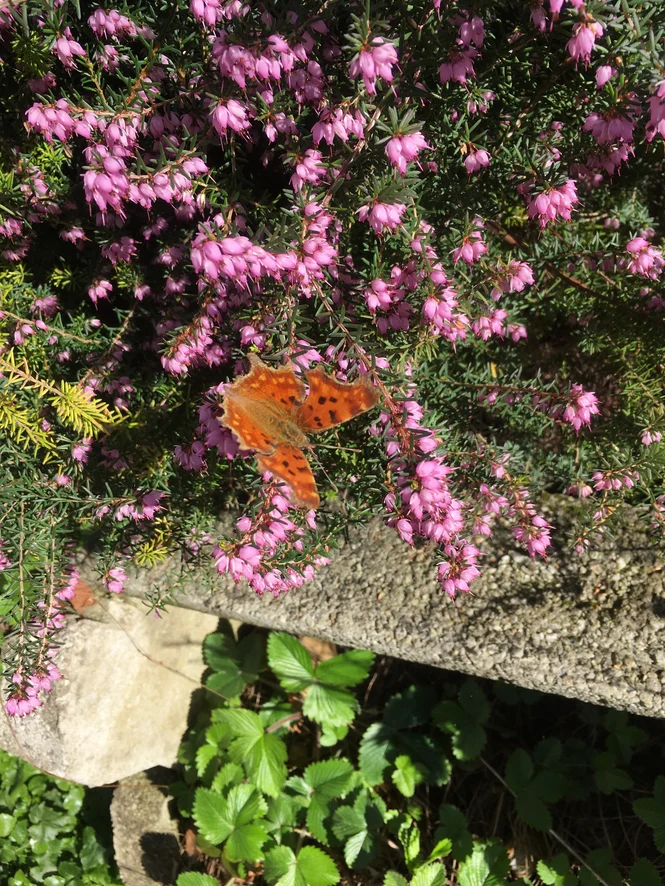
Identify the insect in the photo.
Polygonia c-album
